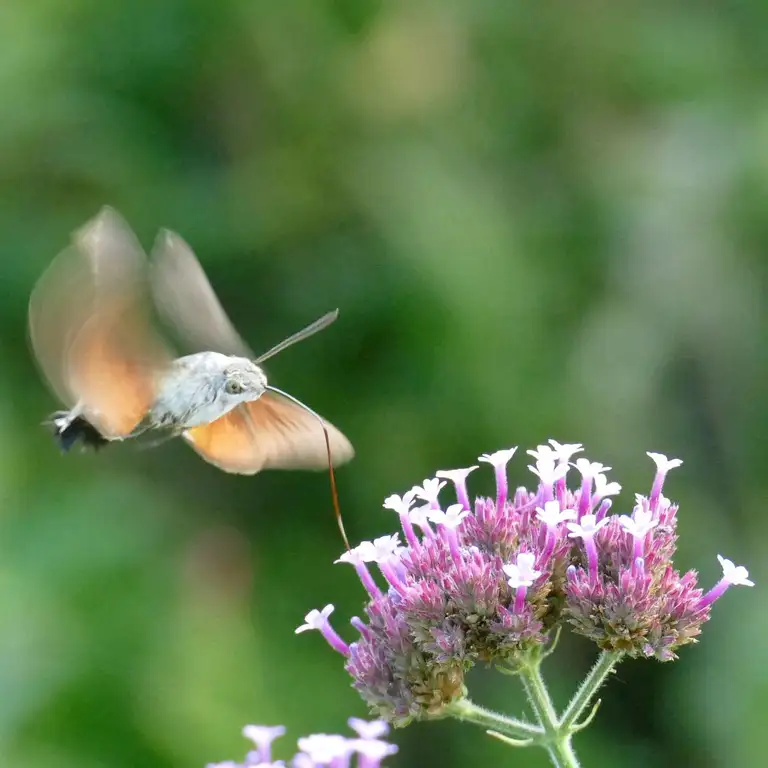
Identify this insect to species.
Macroglossum stellatarum
